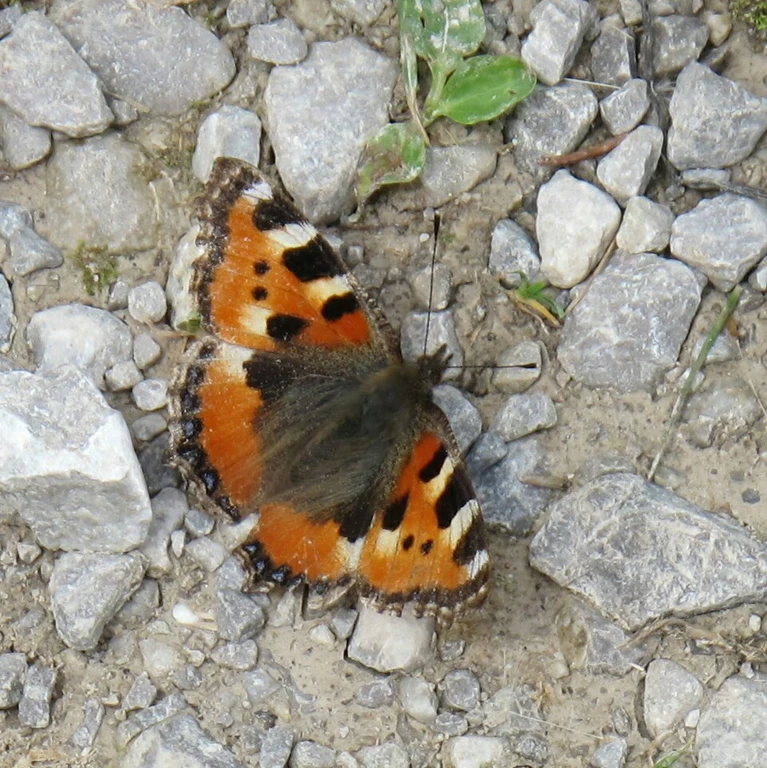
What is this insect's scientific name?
Aglais urticae
